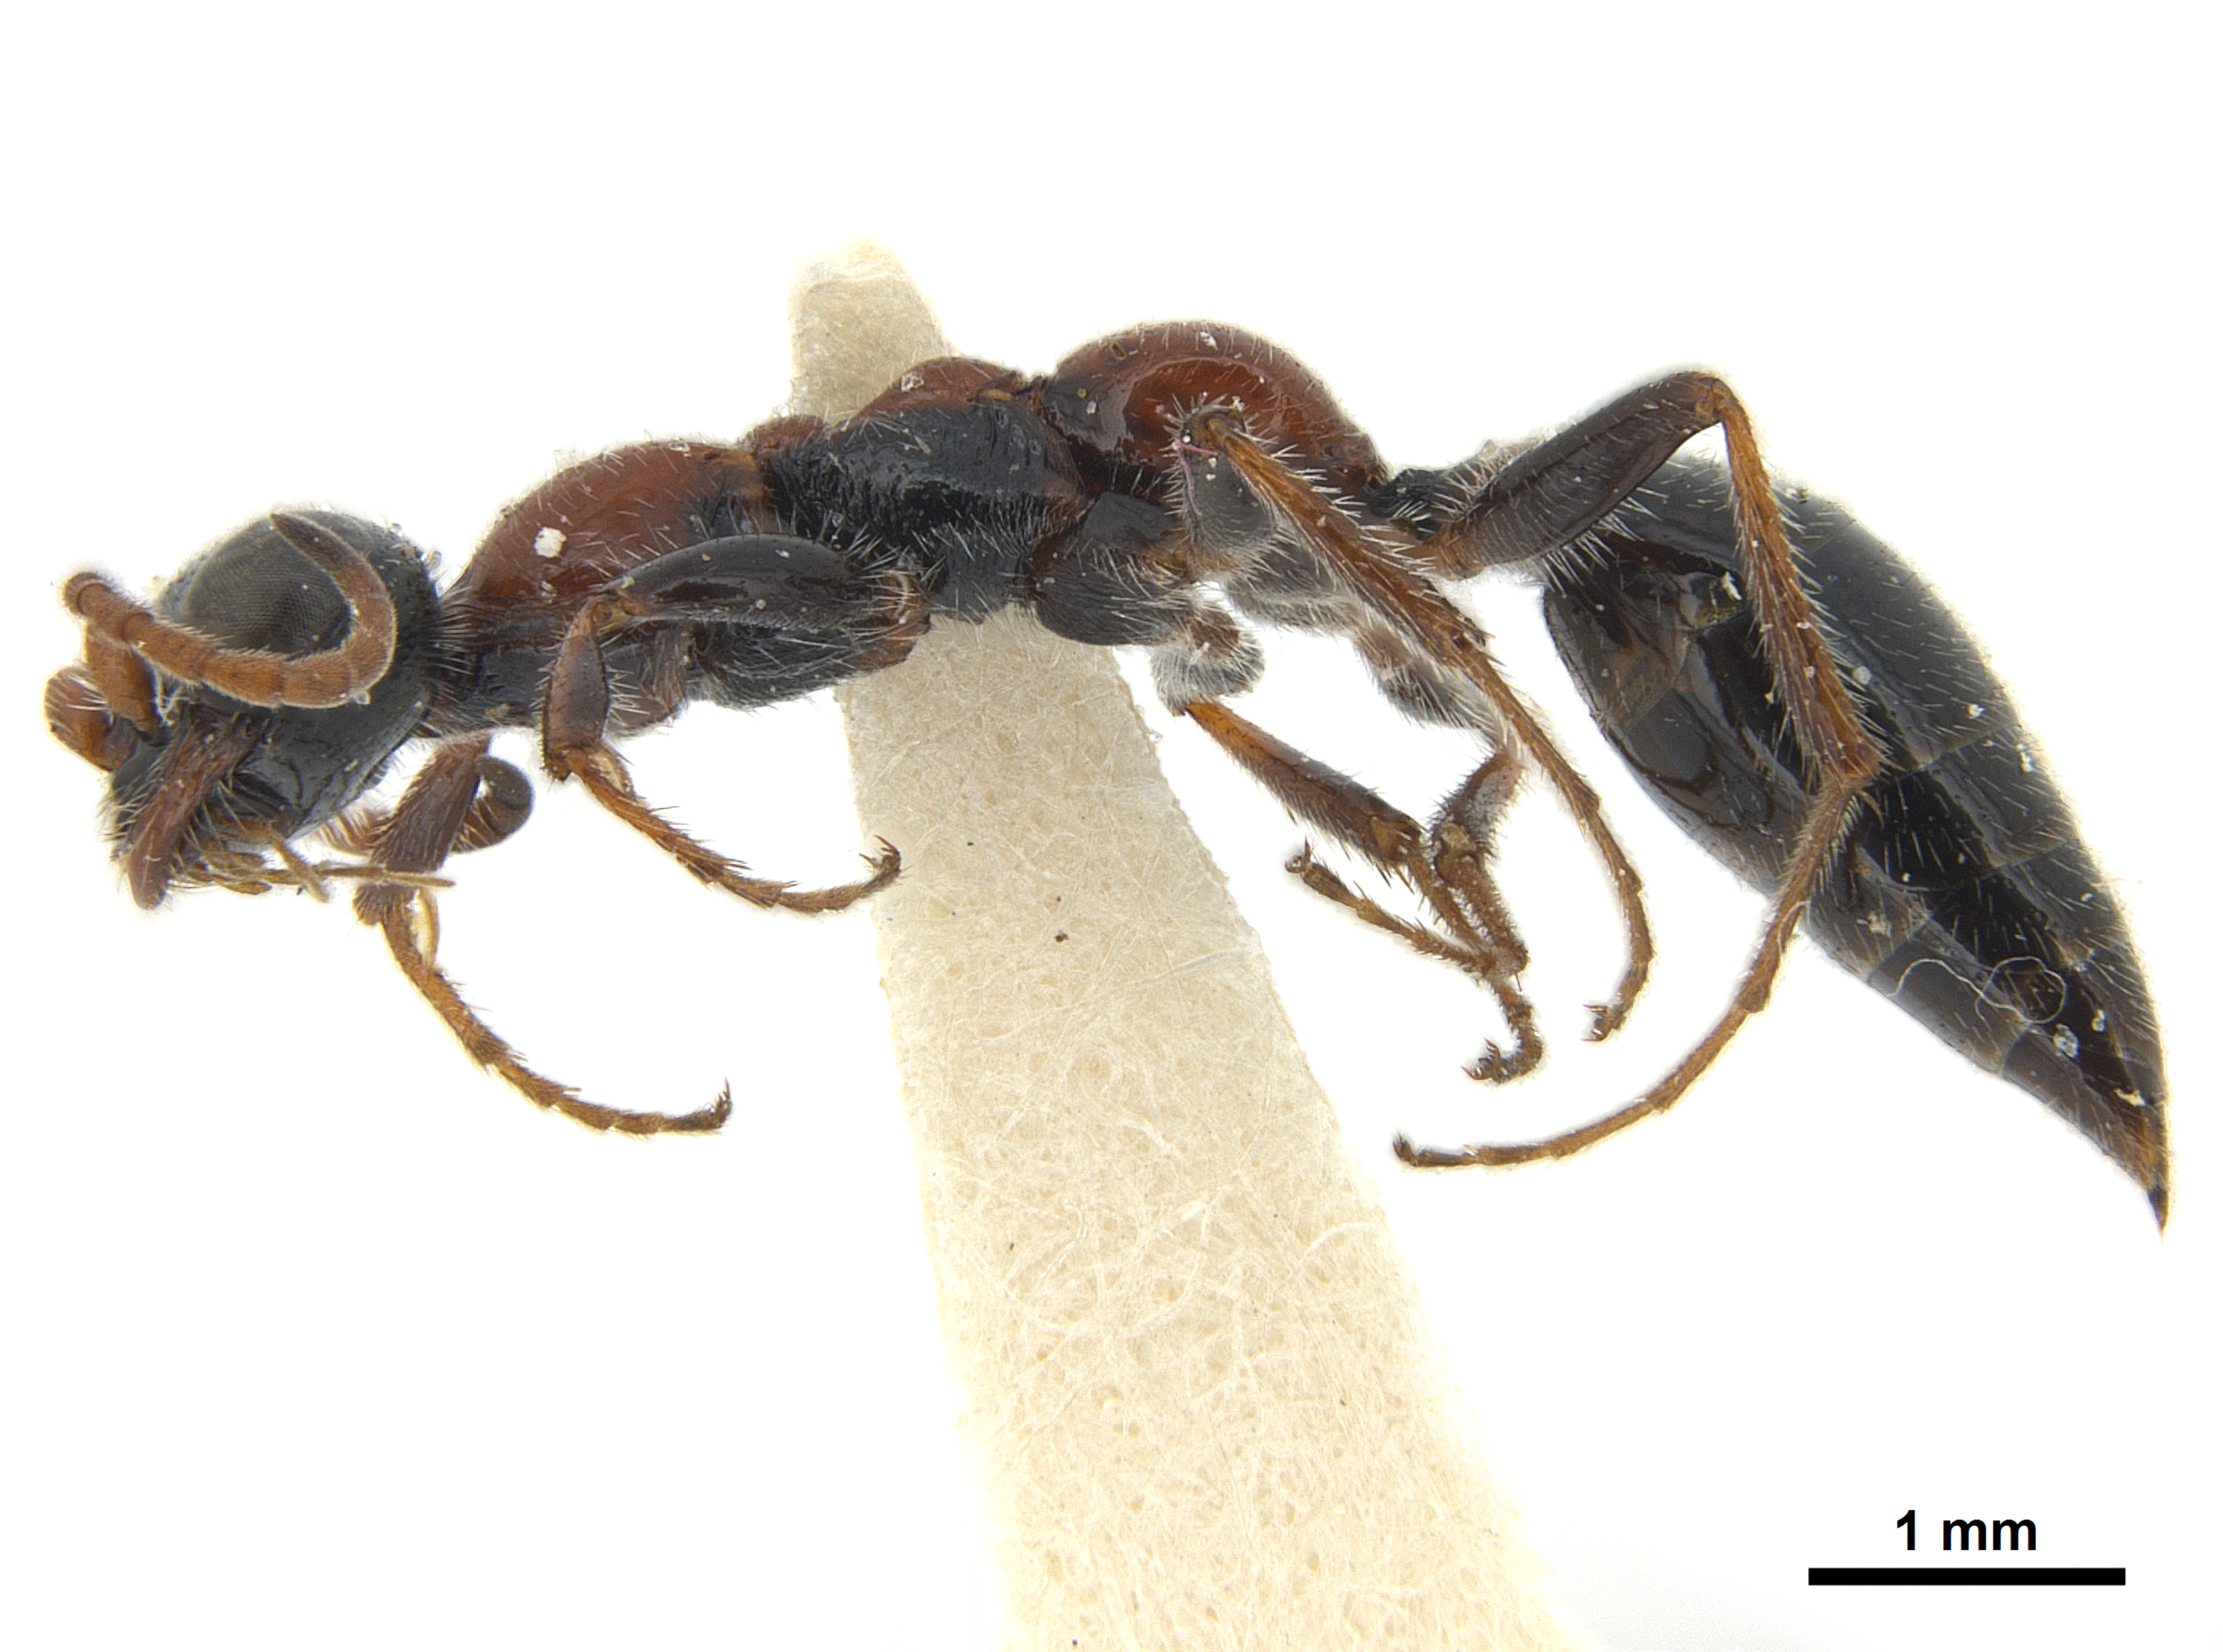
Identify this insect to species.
Methocha heveli
